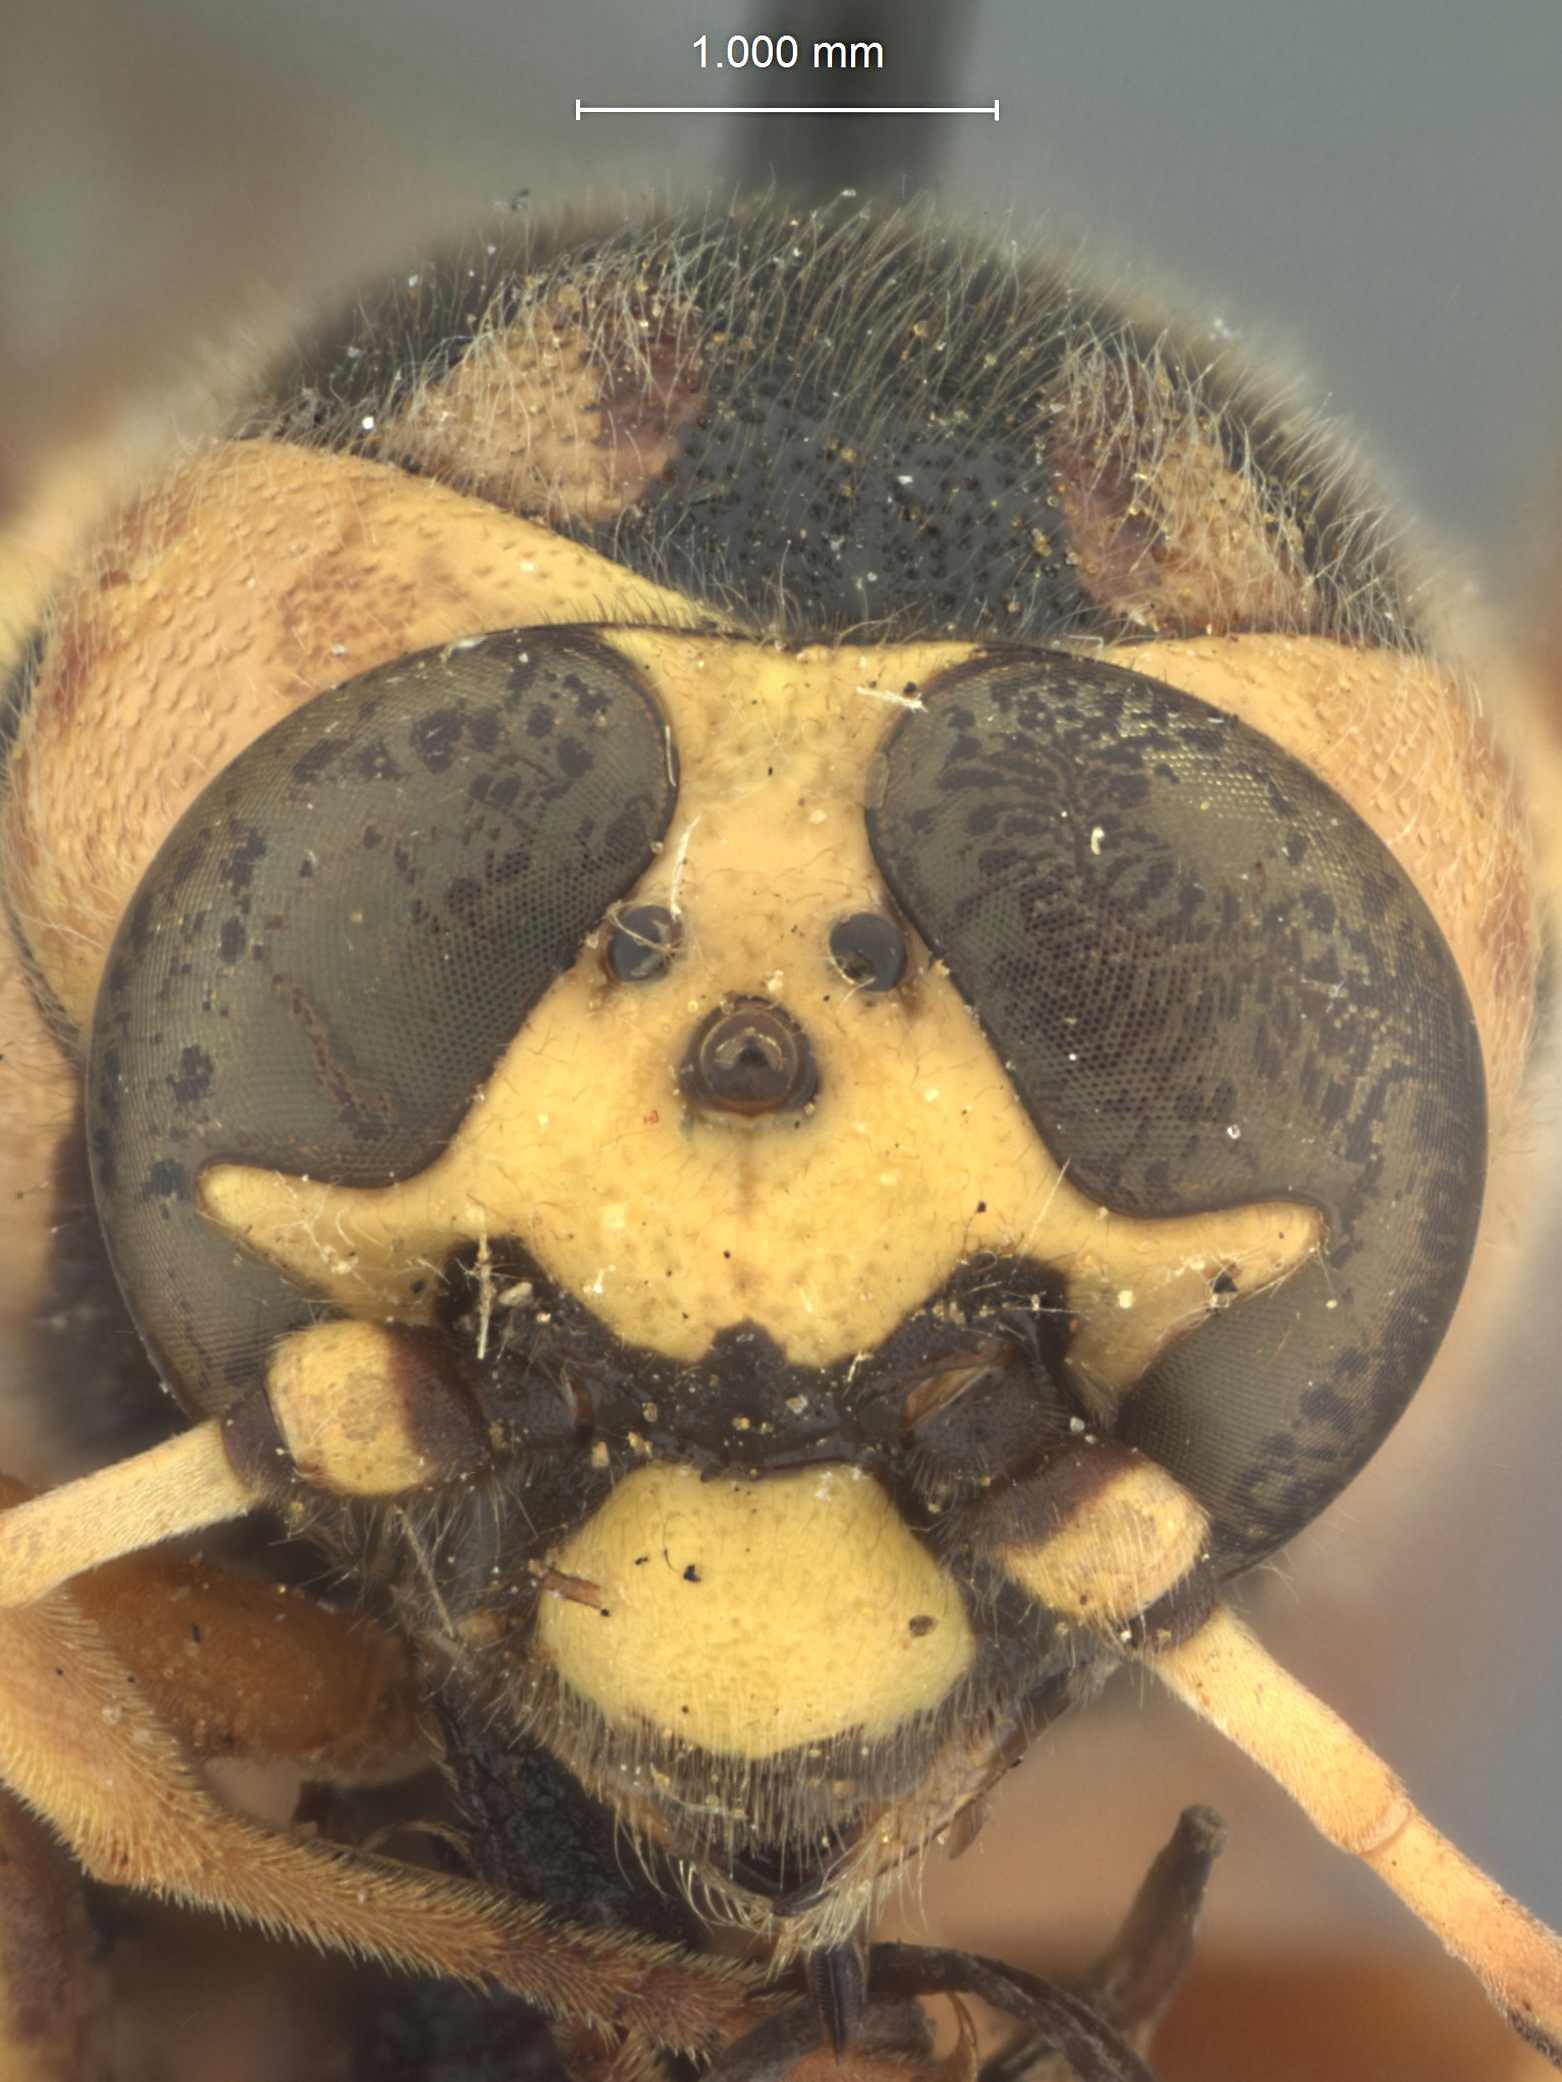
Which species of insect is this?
Pseudomasaris phaceliae
